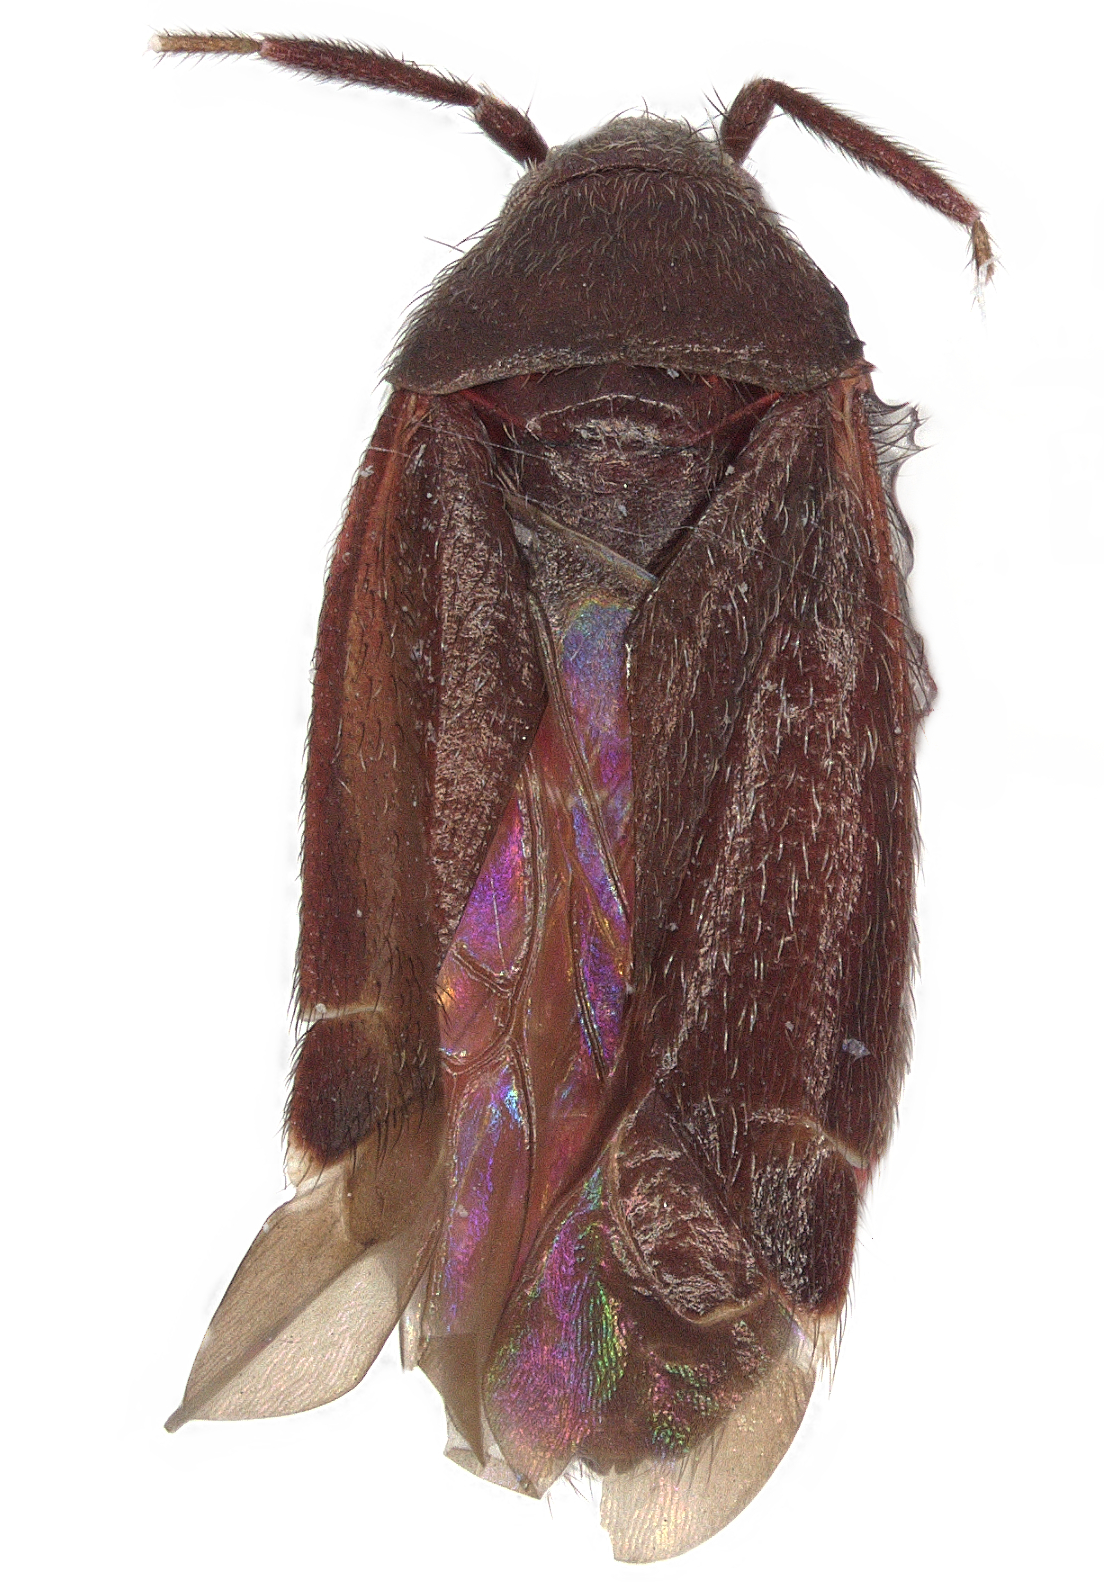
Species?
Ranzovius moerens
